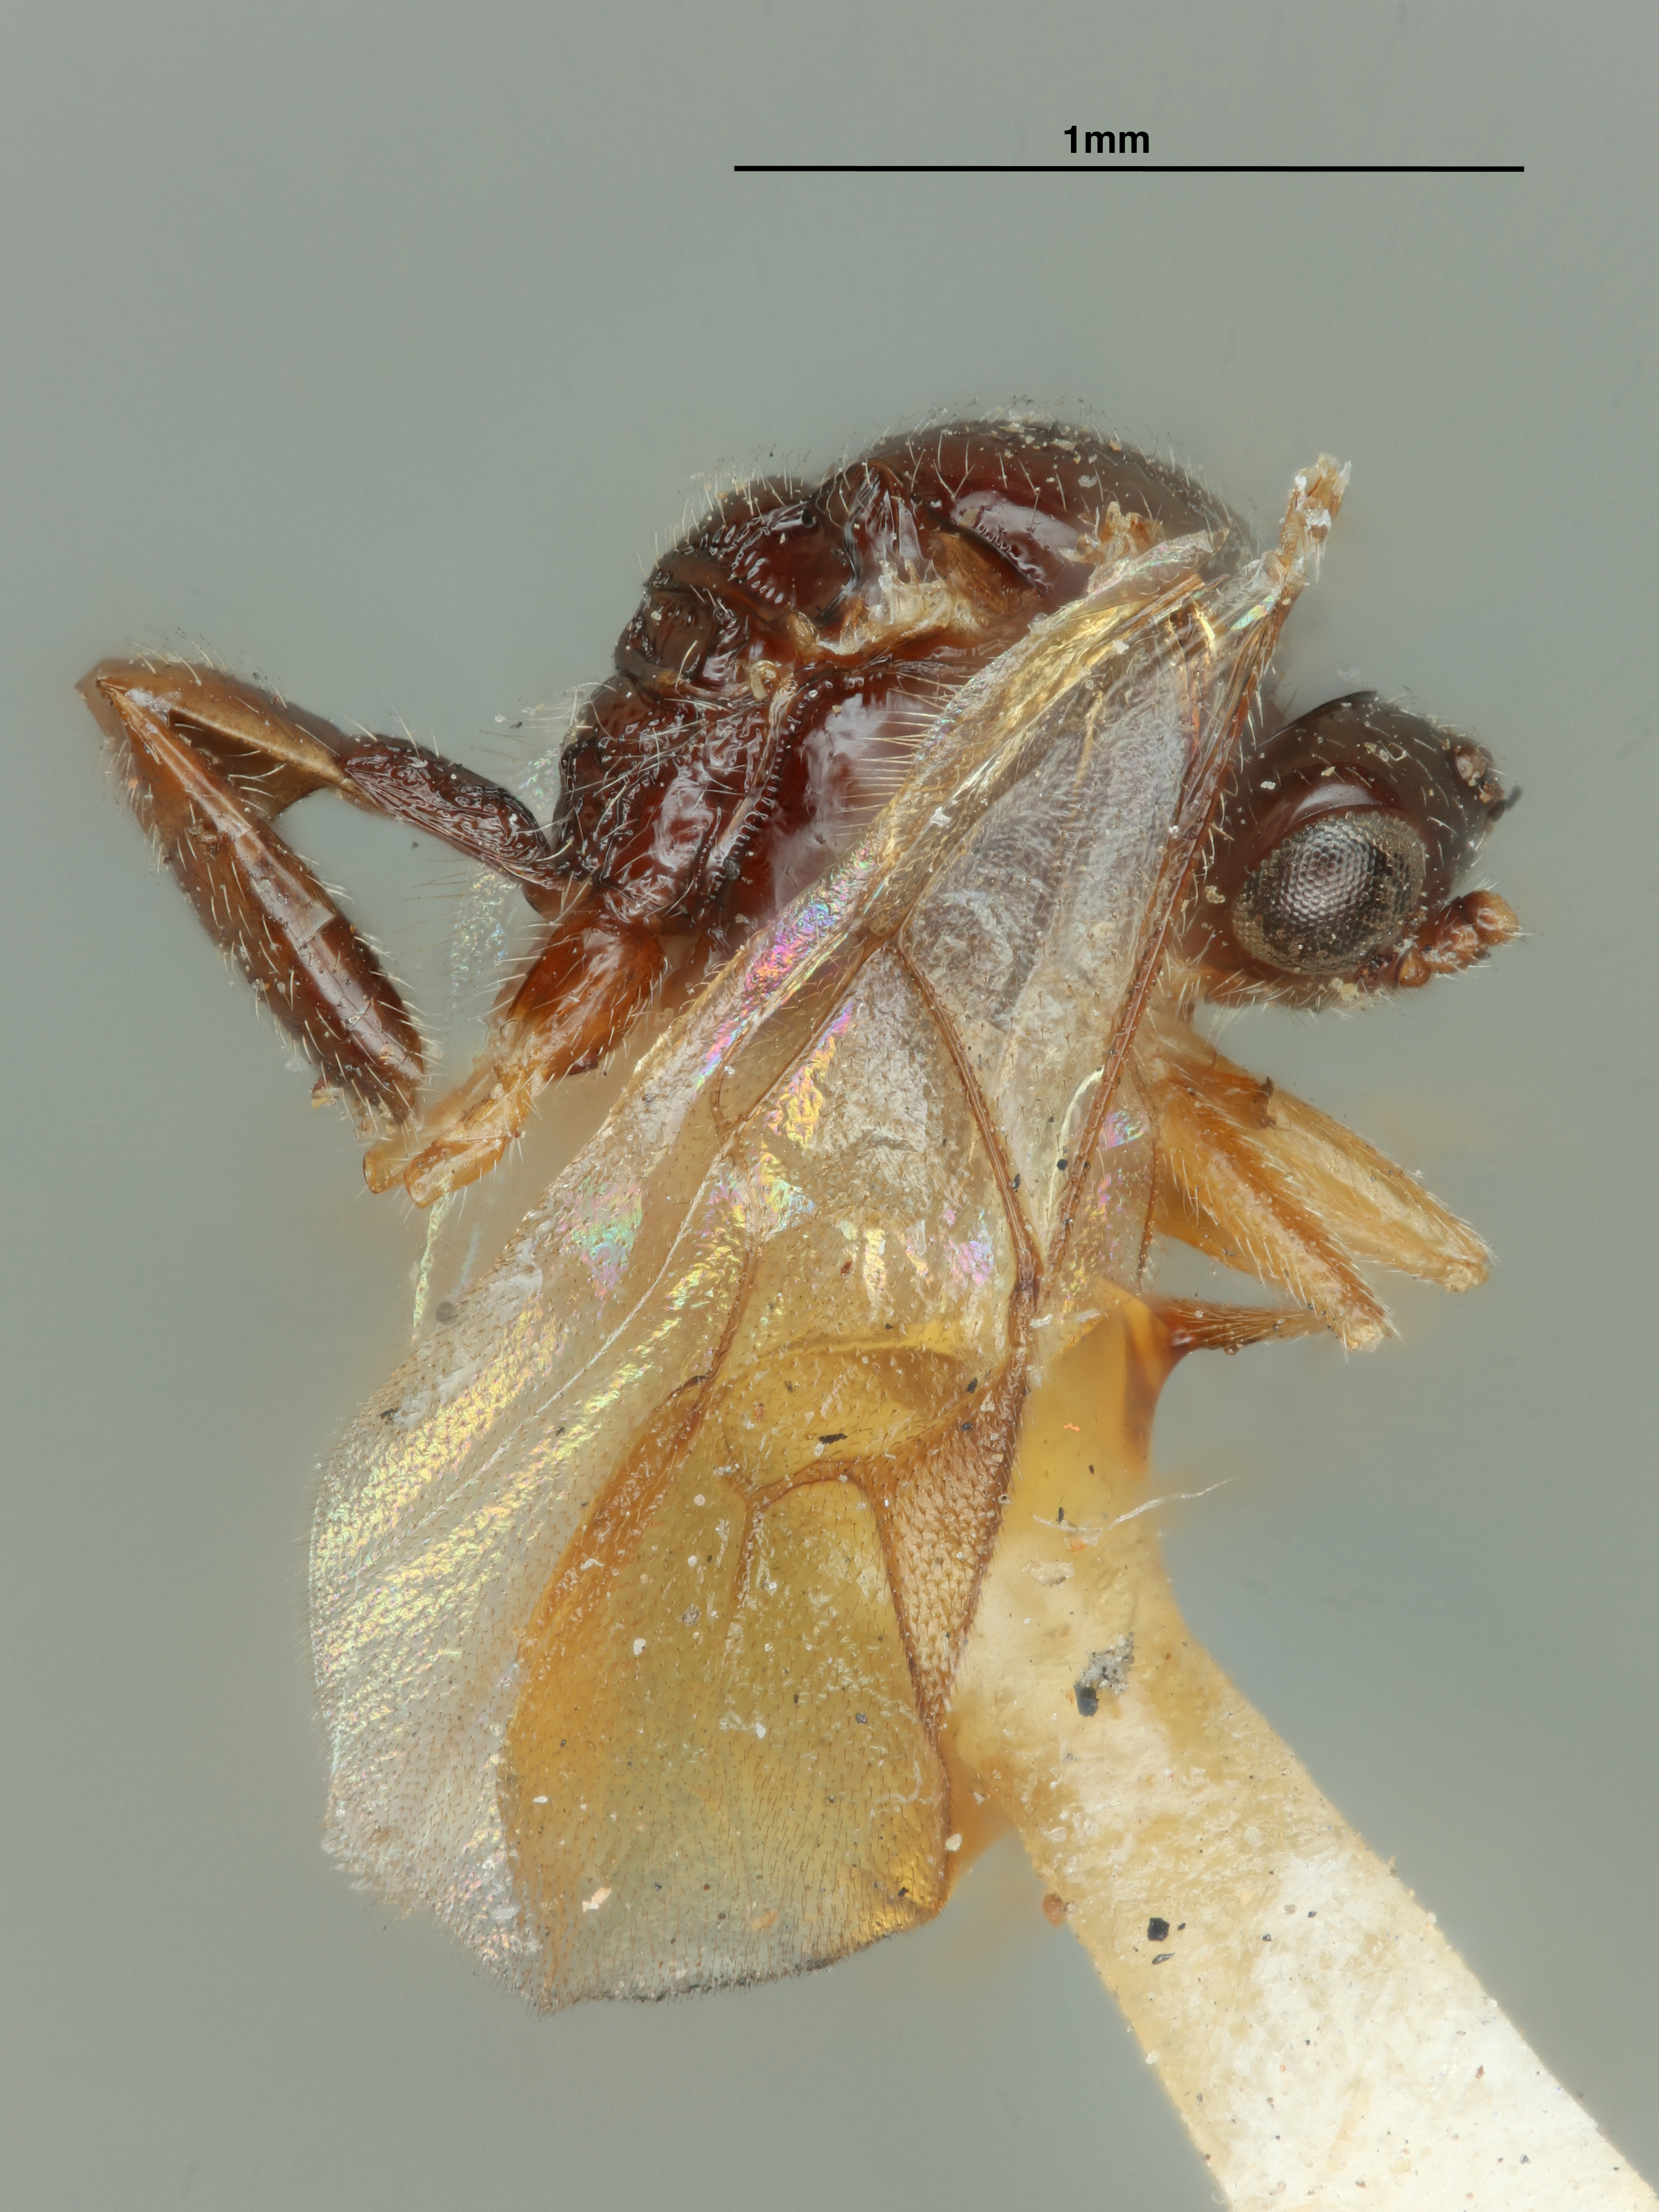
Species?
Aphidius procephali
